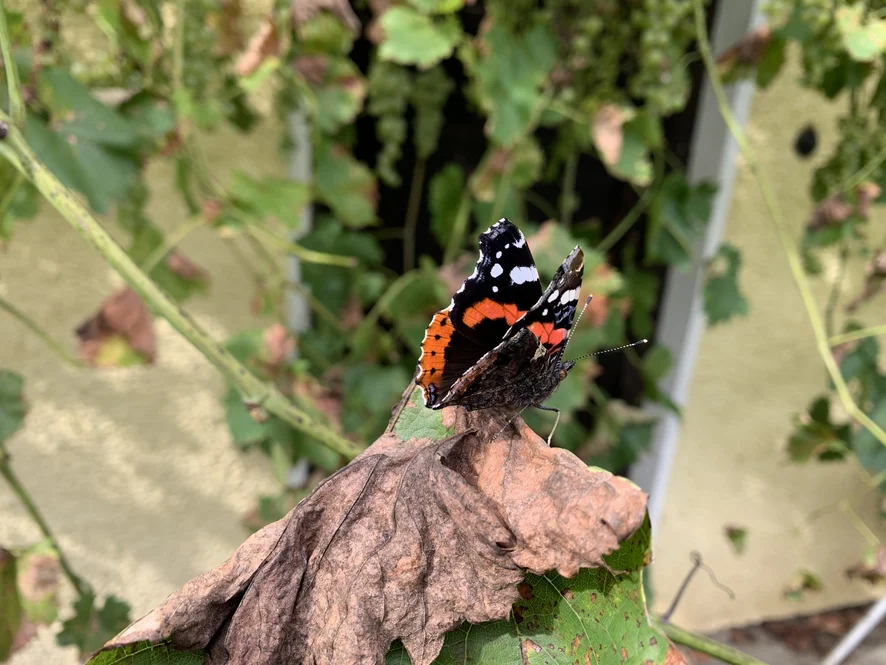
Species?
Vanessa atalanta
